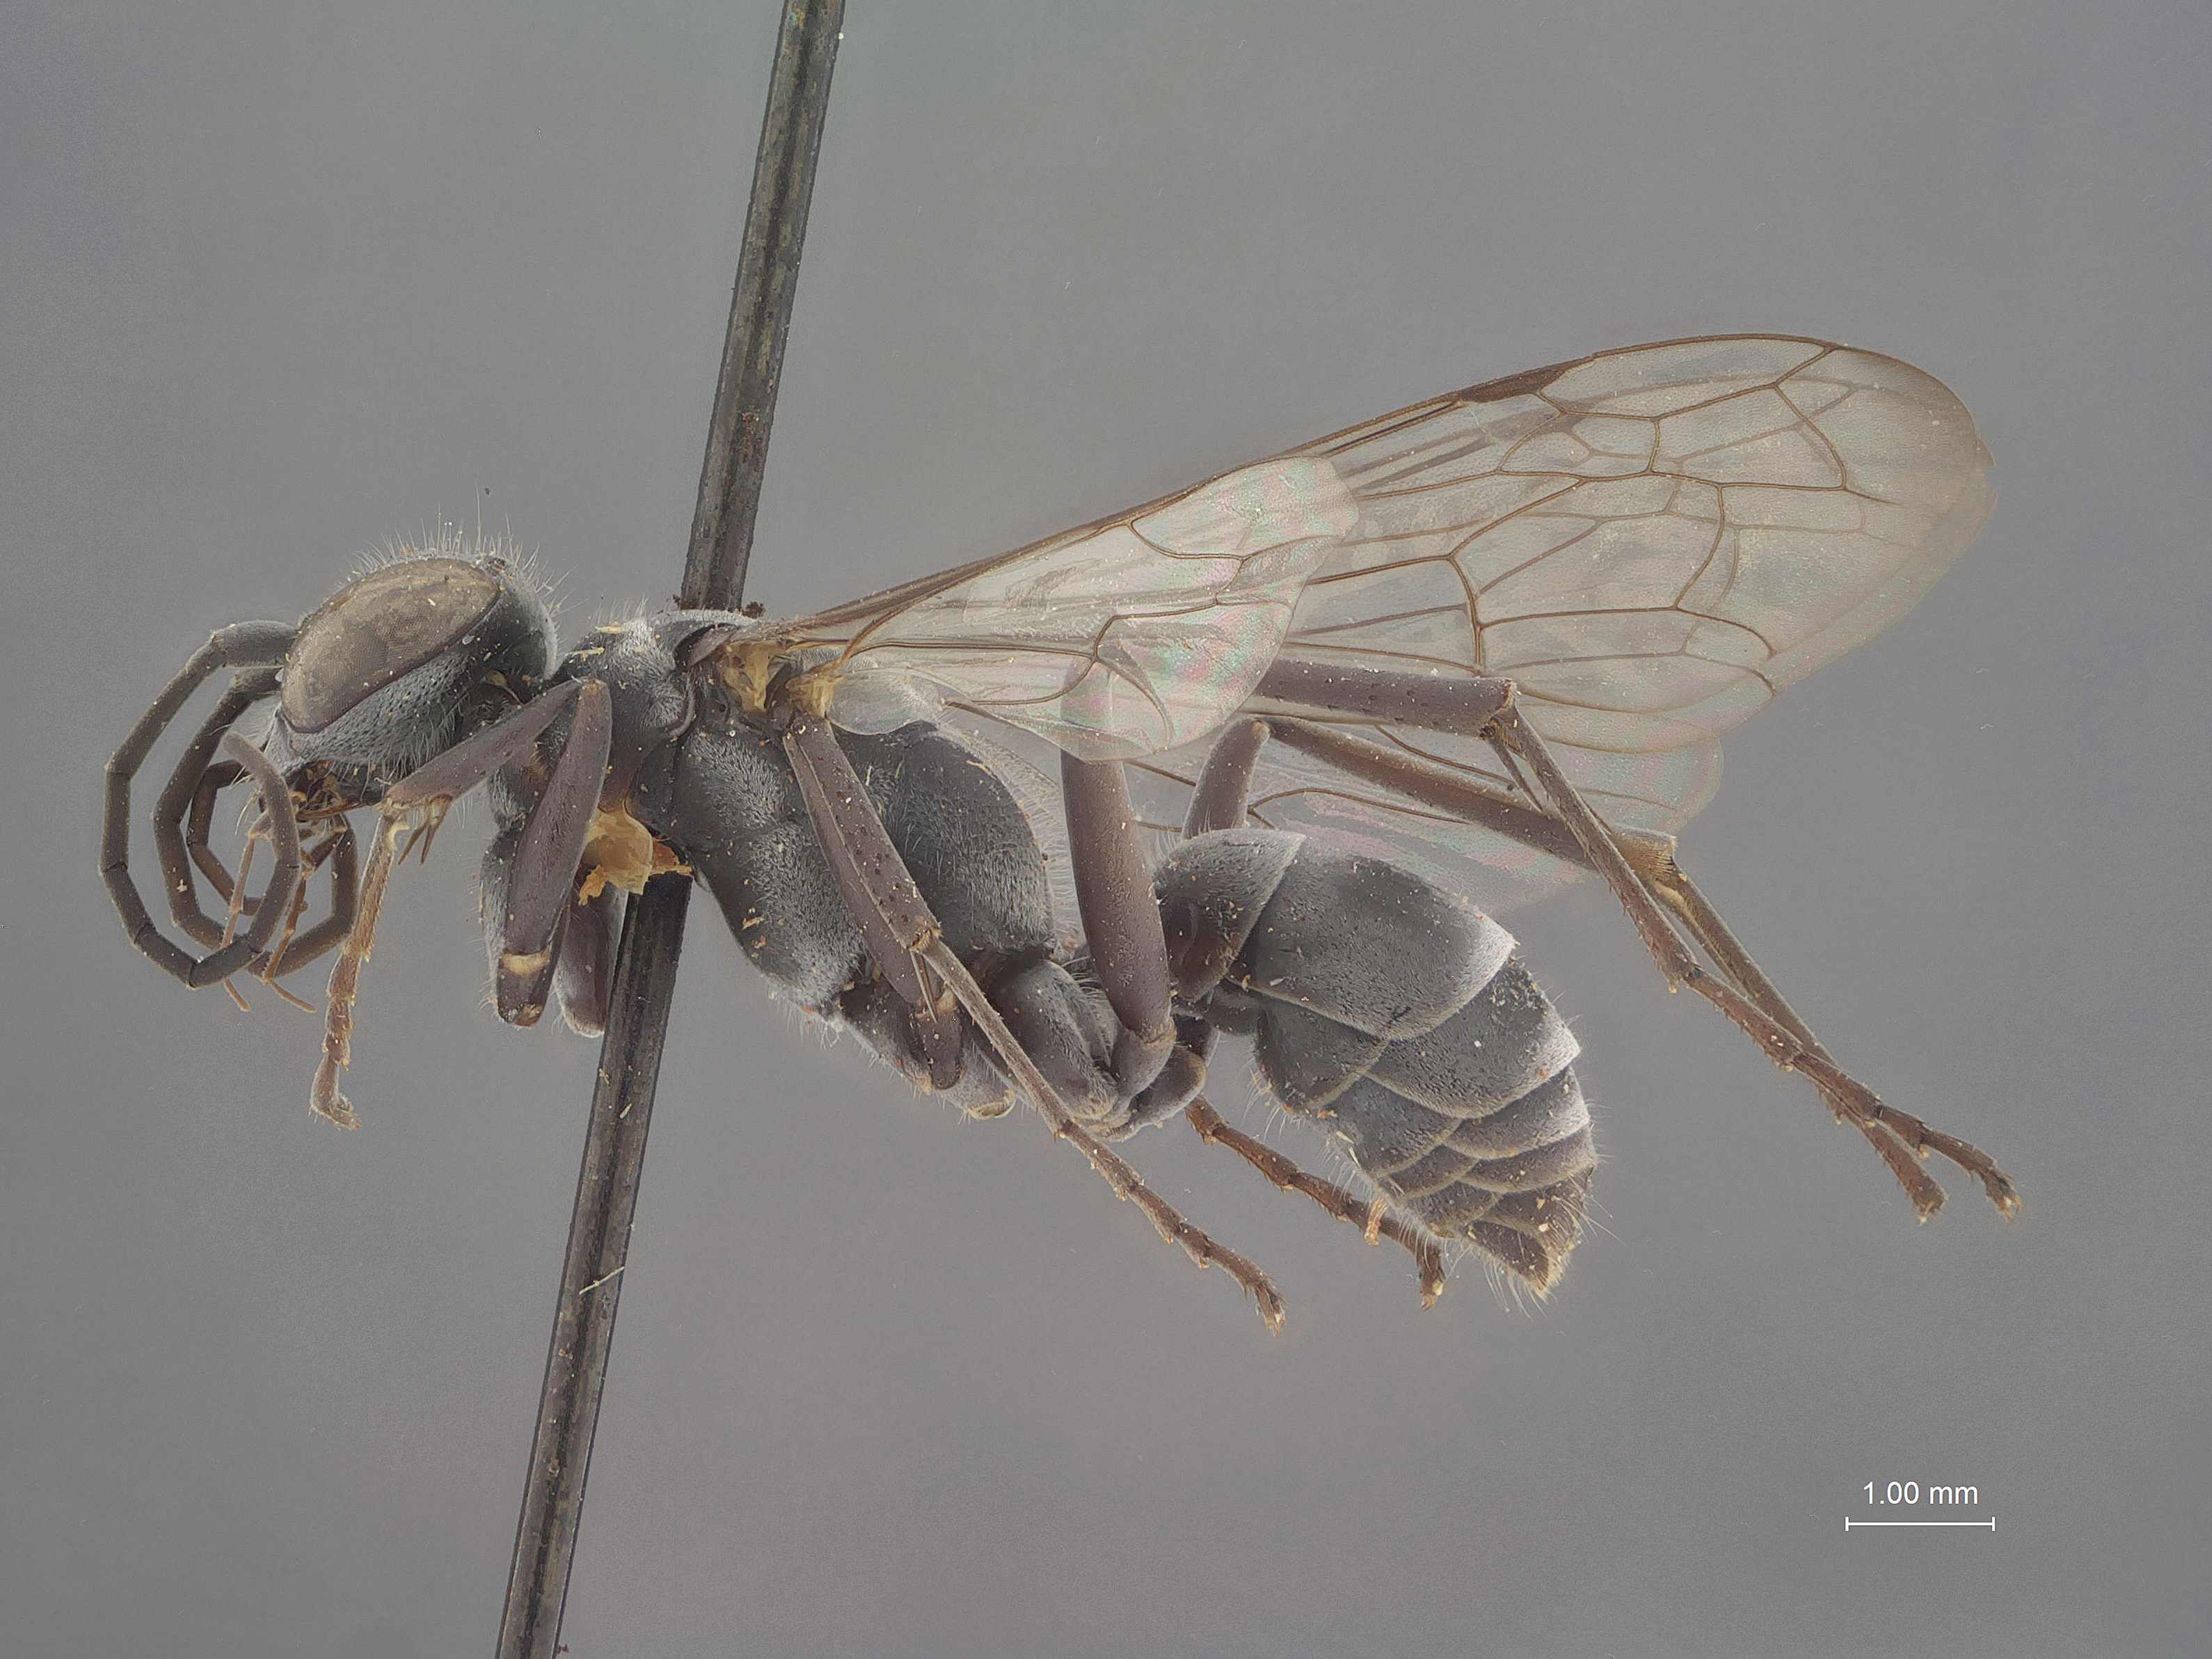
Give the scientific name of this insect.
Pseudagenia okawa
